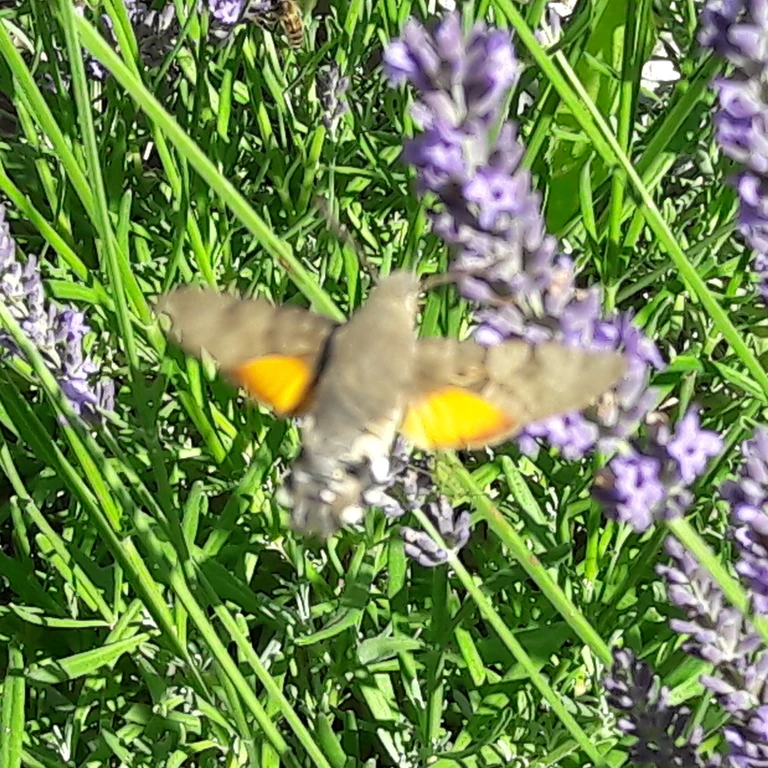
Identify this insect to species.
Macroglossum stellatarum
